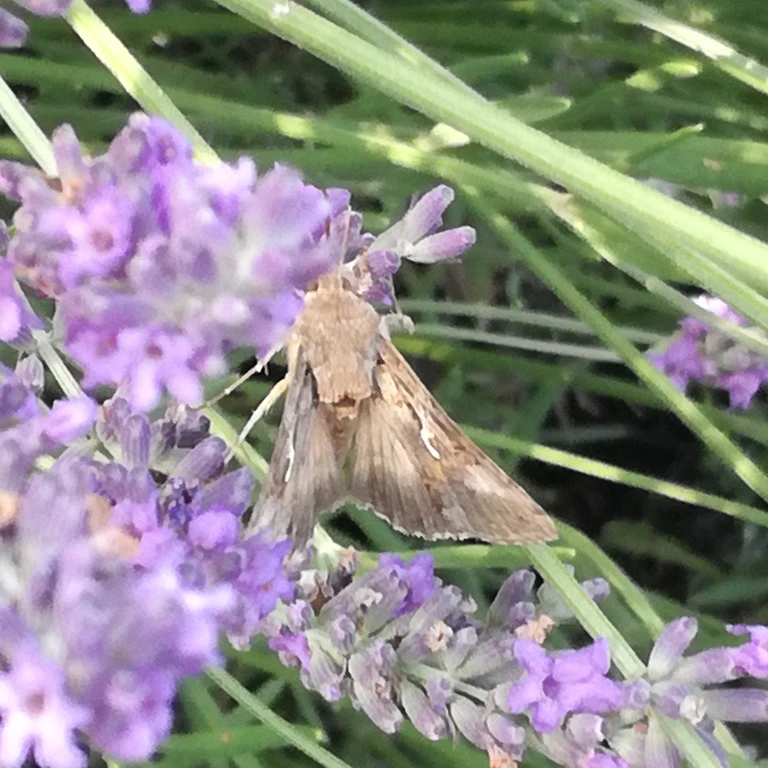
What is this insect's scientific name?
Autographa gamma
